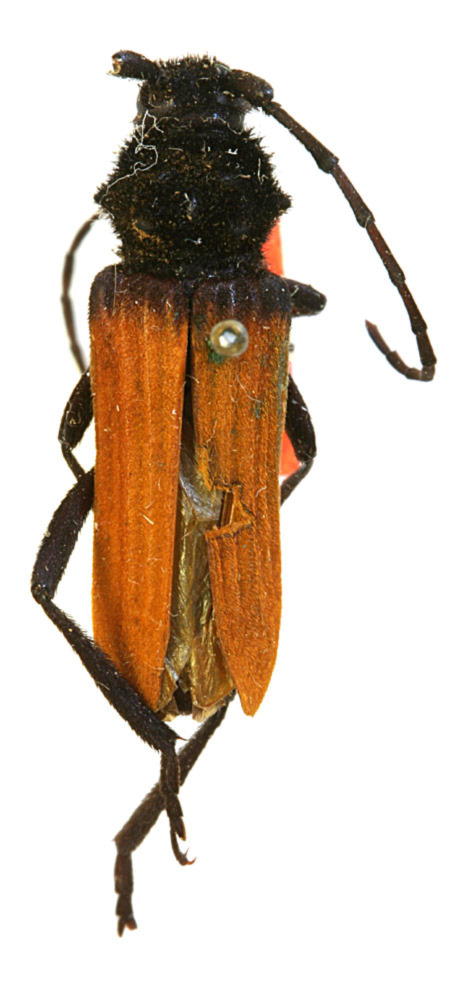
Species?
Tragidion hirsuticole (also Tragidion auripenne)
